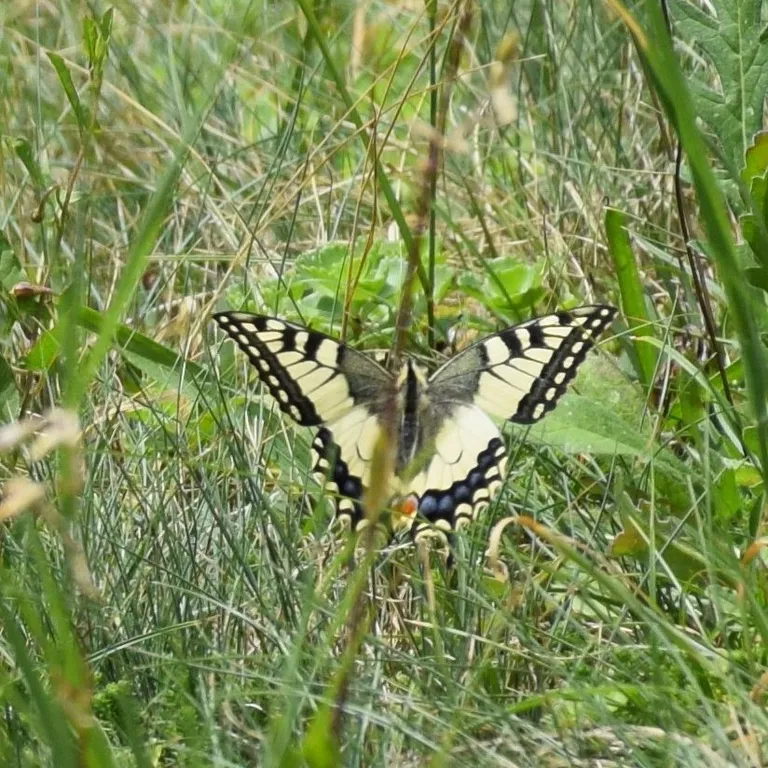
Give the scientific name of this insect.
Papilio machaon
